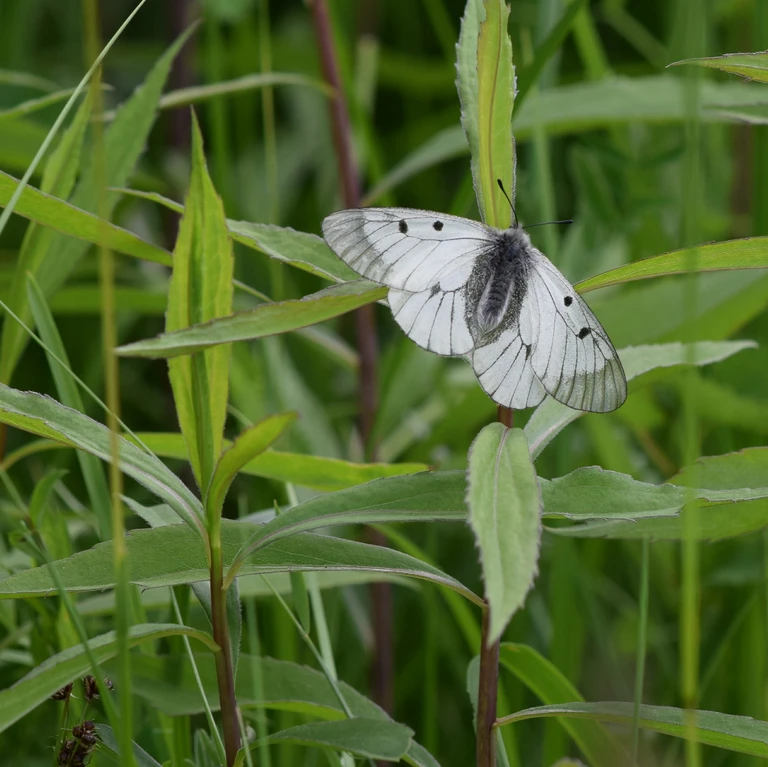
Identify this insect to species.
Parnassius mnemosyne
